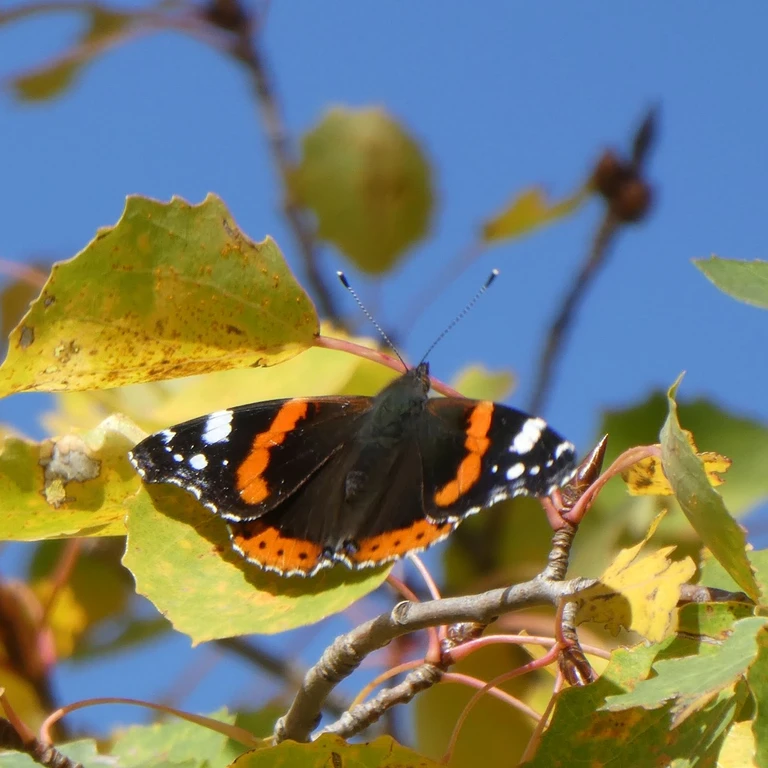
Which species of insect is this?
Vanessa atalanta
